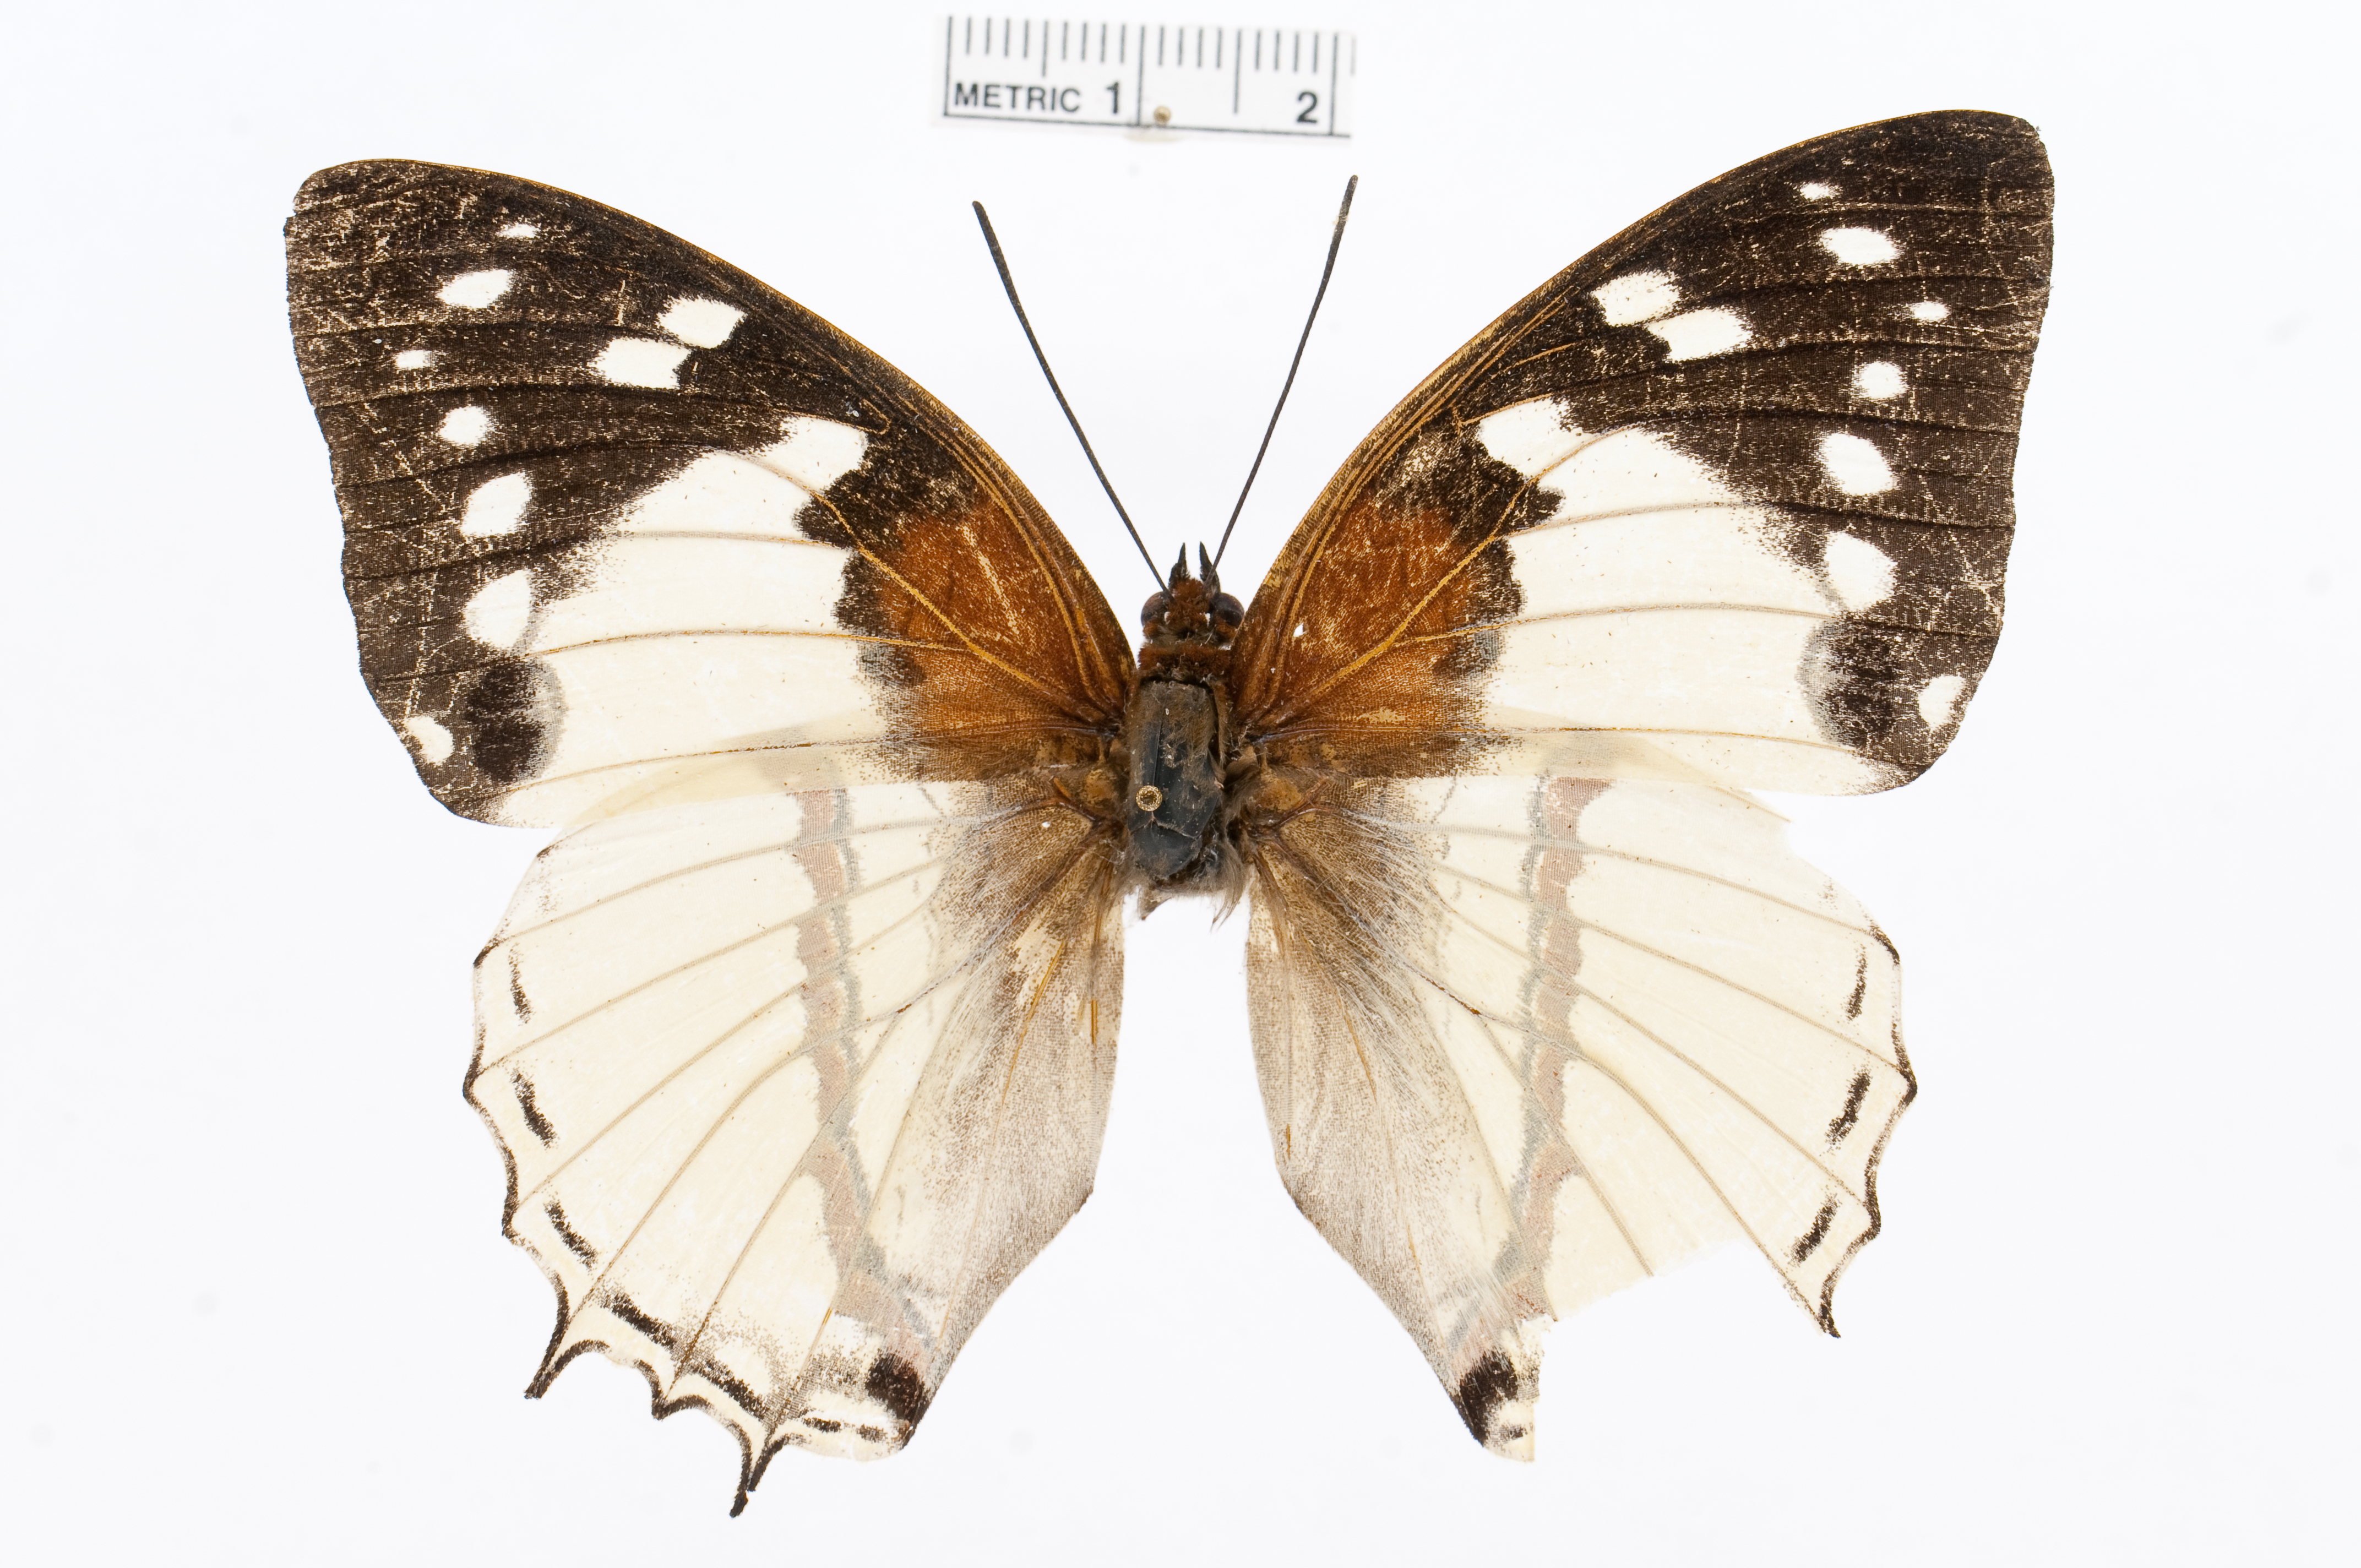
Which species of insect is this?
Charaxes hadrianus
